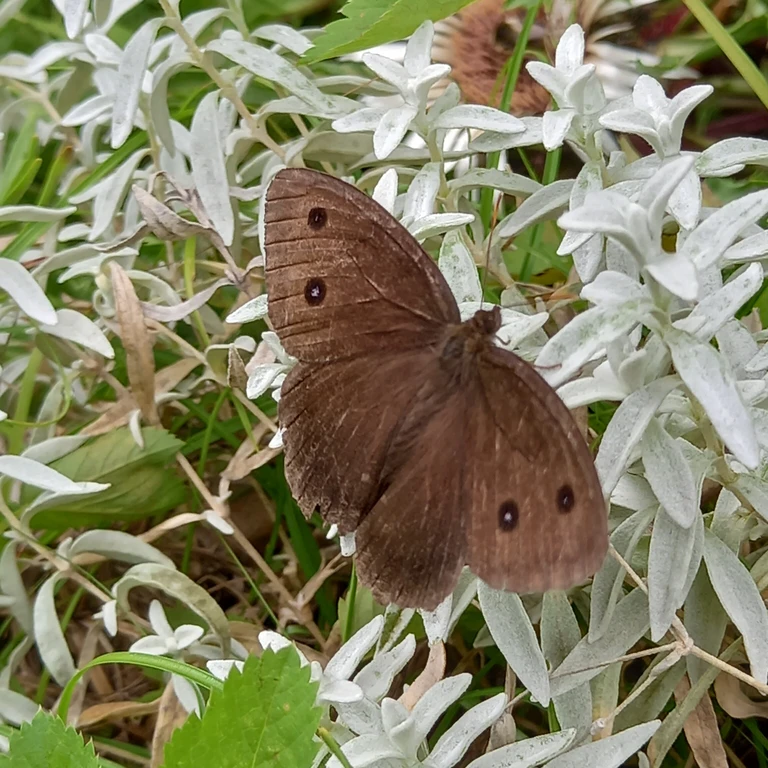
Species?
Minois dryas
